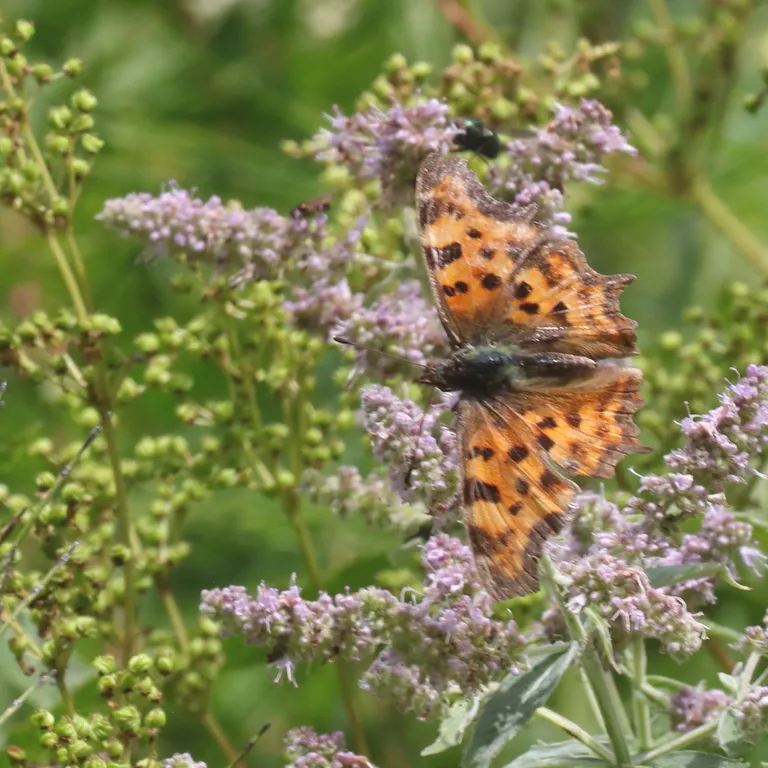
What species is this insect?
Polygonia c-album
